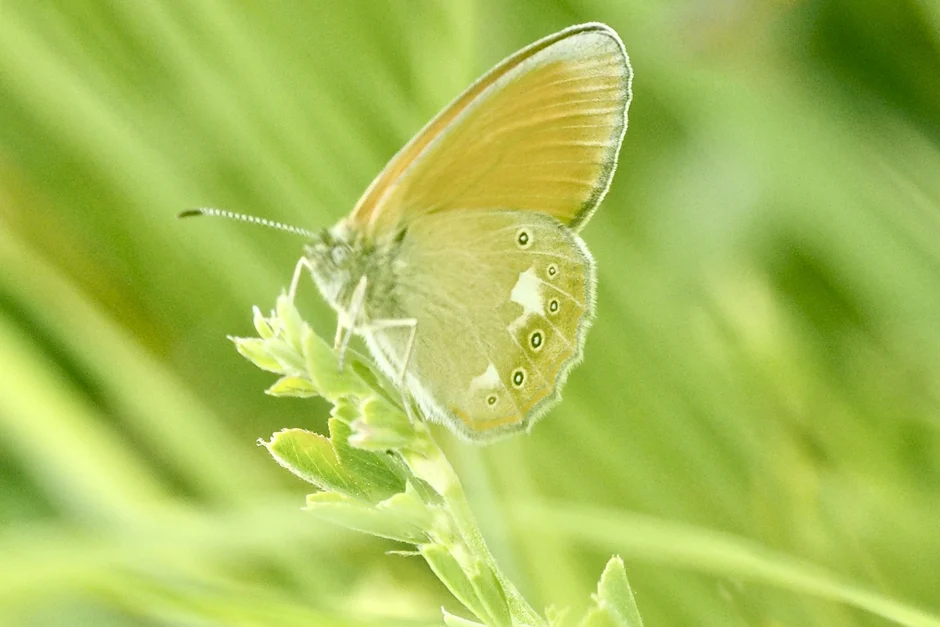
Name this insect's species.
Coenonympha glycerion (also Coenonympha iphis)
